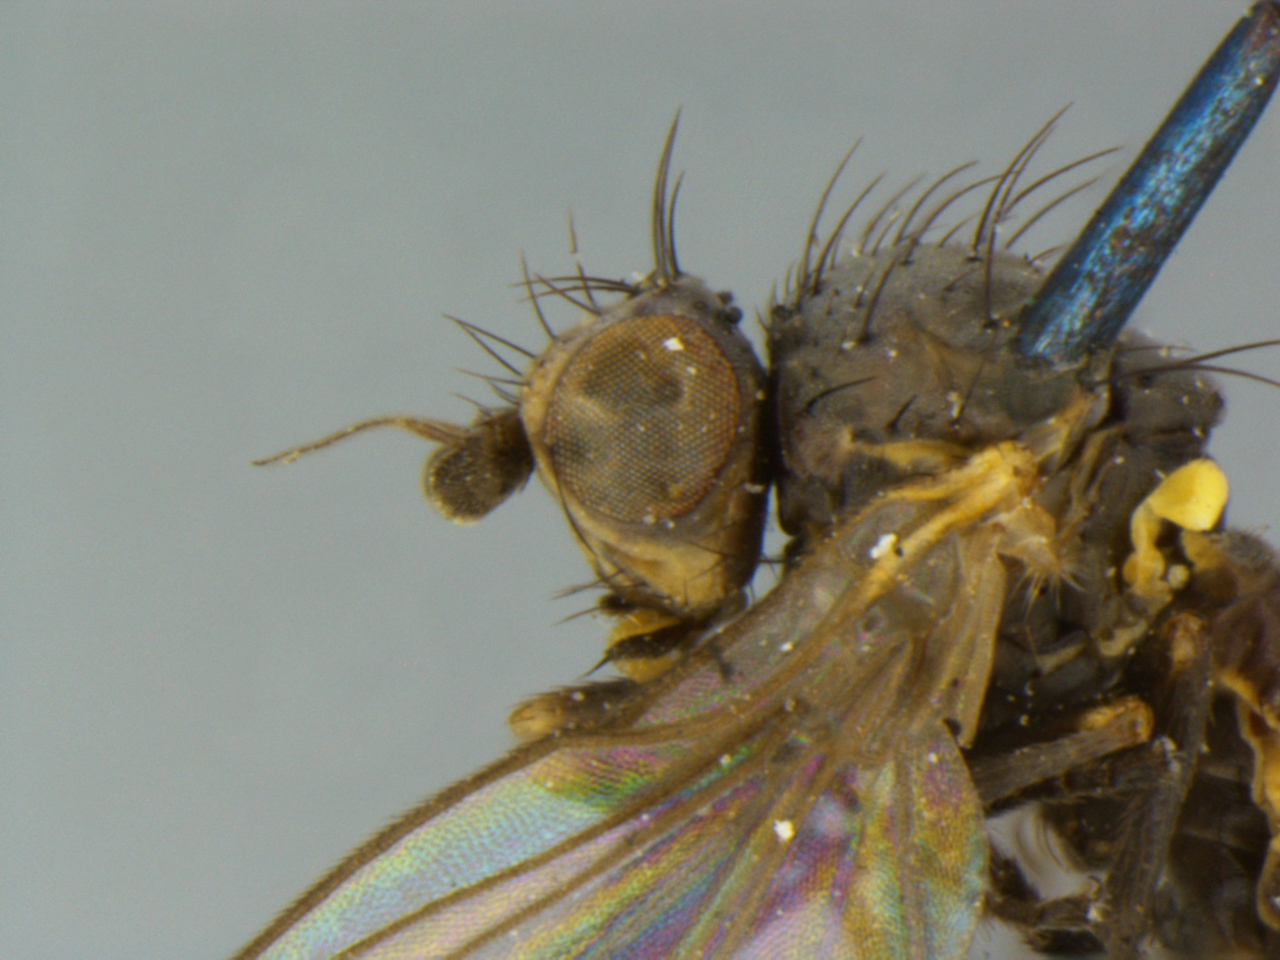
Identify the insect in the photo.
Phytomyza marginalis
